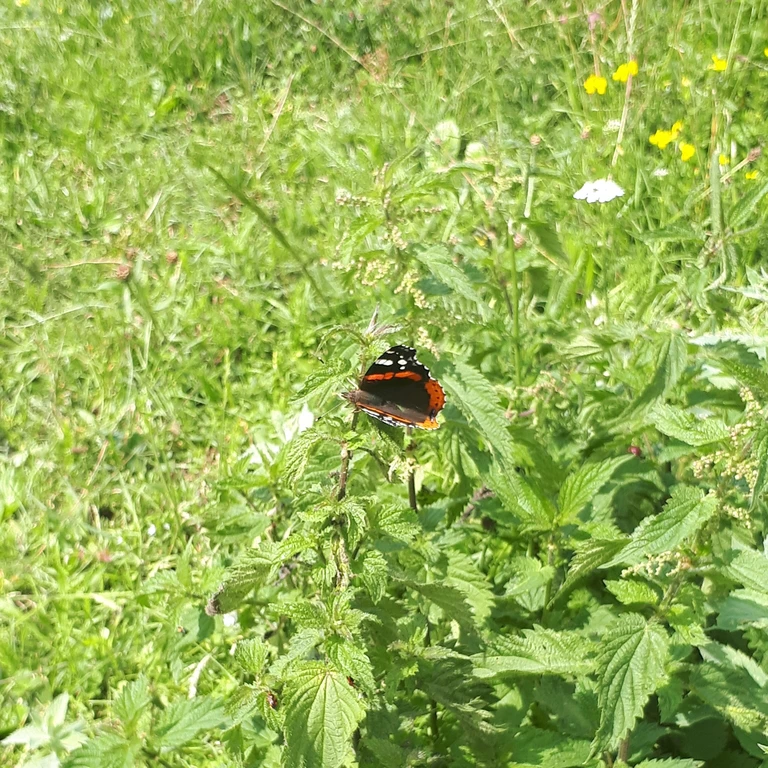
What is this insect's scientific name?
Vanessa atalanta
